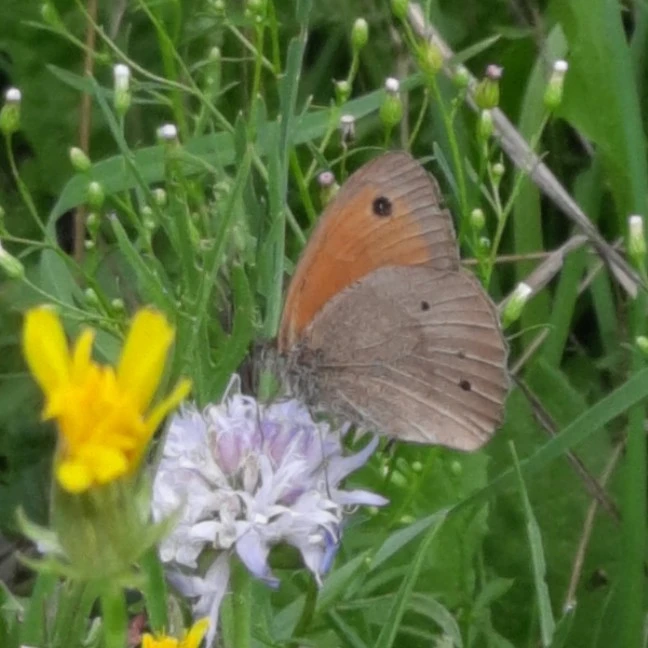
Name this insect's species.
Maniola jurtina
